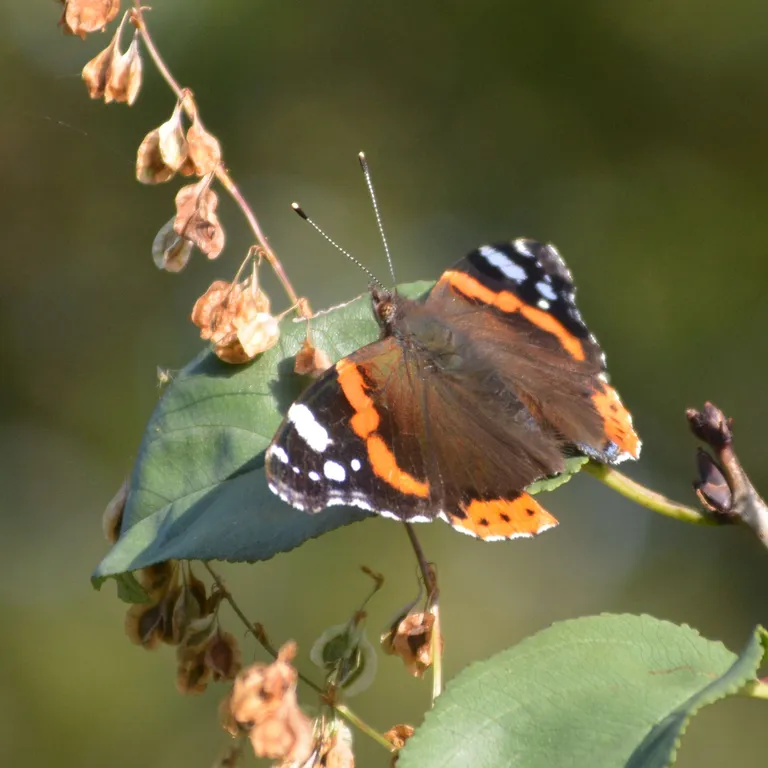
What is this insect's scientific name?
Vanessa atalanta
